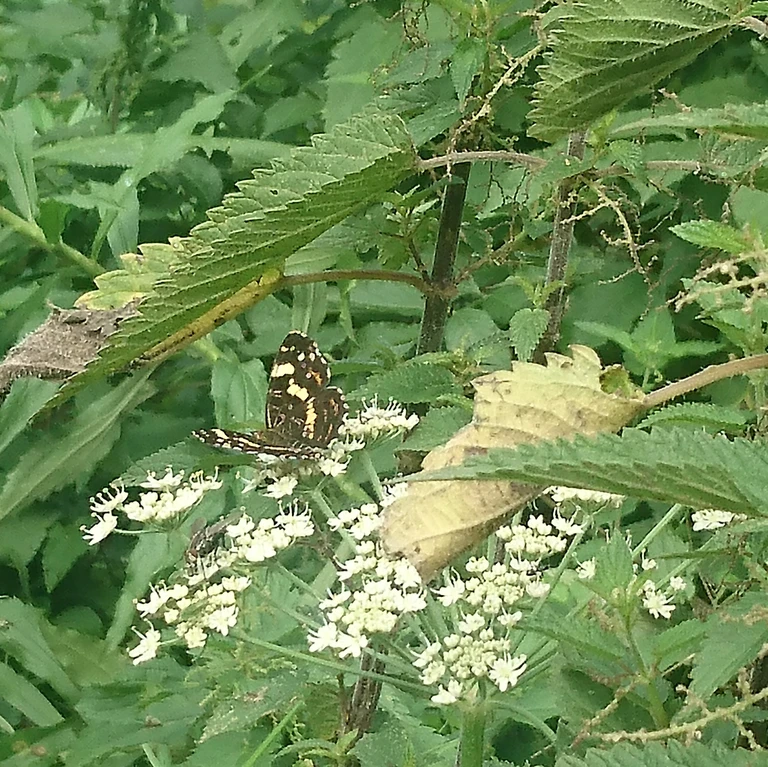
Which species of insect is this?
Araschnia levana
